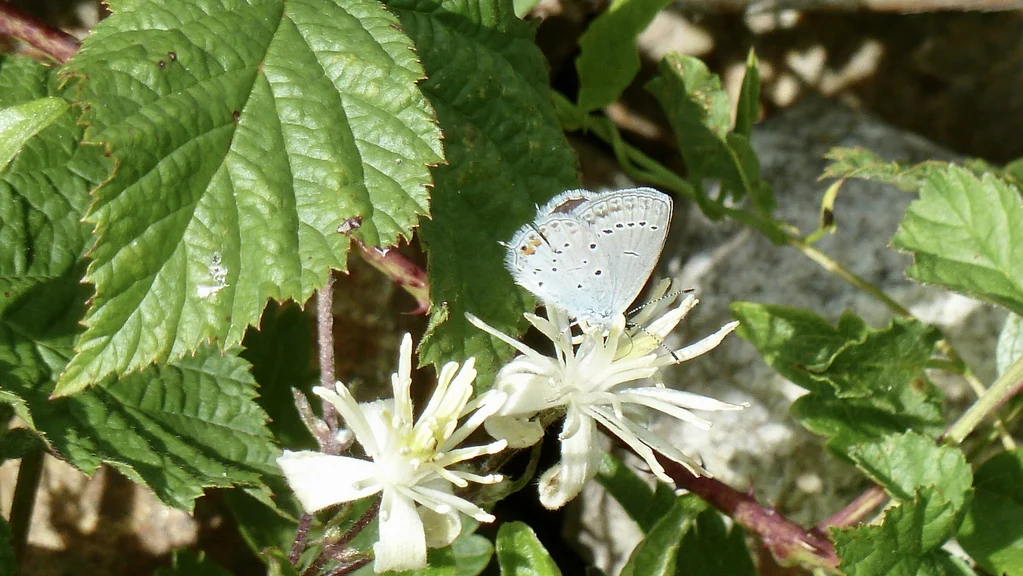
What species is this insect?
Cupido argiades (also Elkalyce argiades)
